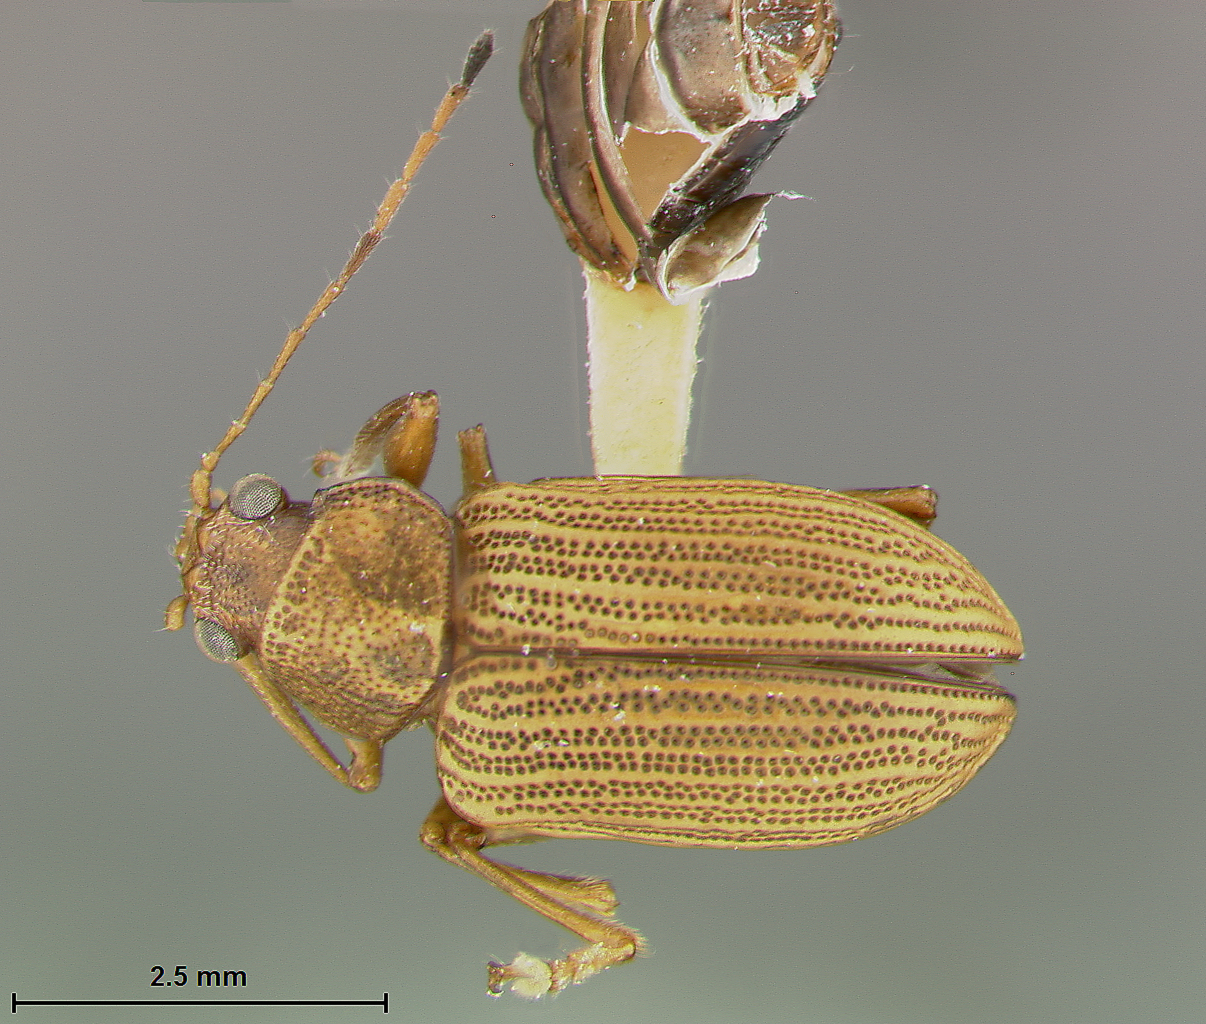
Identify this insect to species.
Colaspis chapalensis
